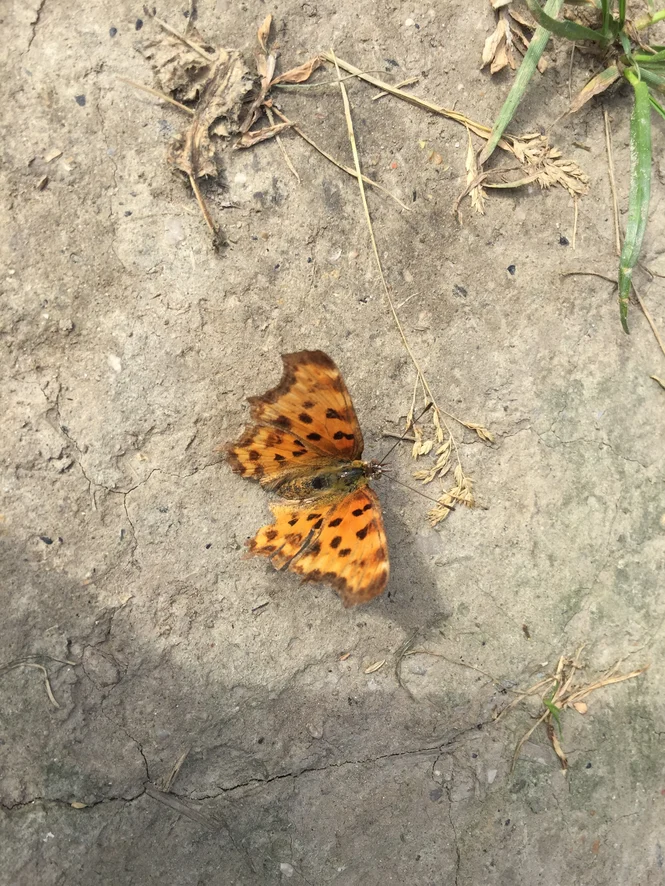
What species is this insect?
Polygonia c-album
